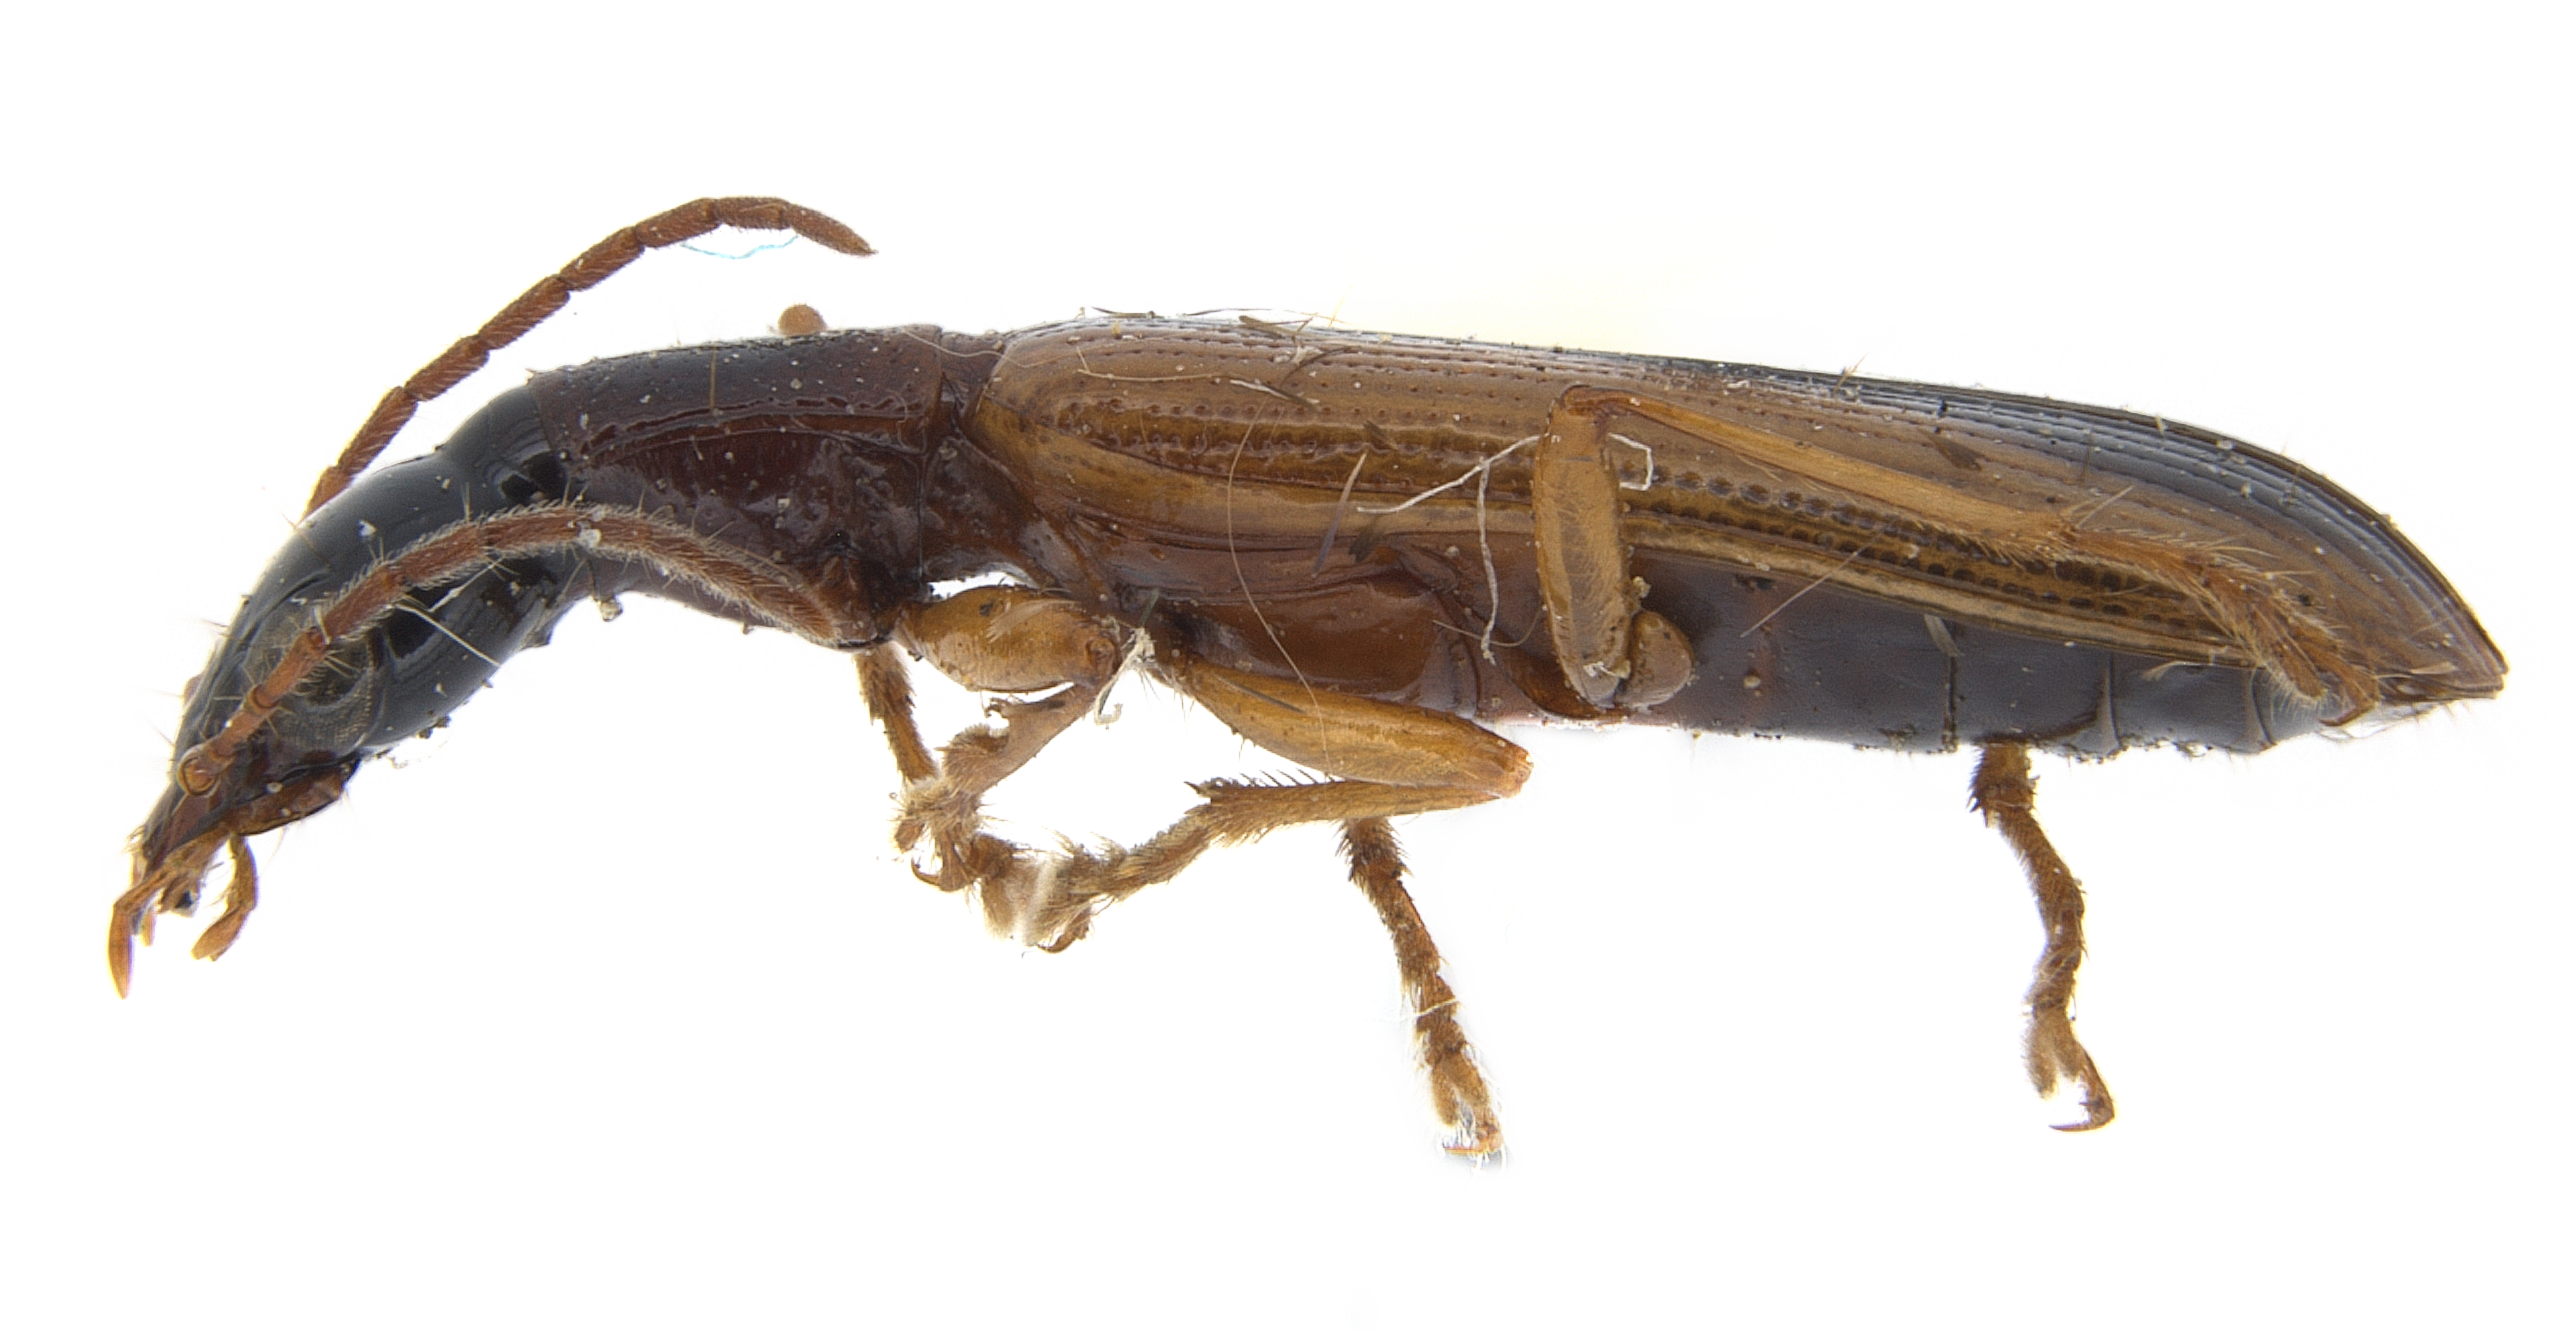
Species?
Leptotrachelus dorsalis
